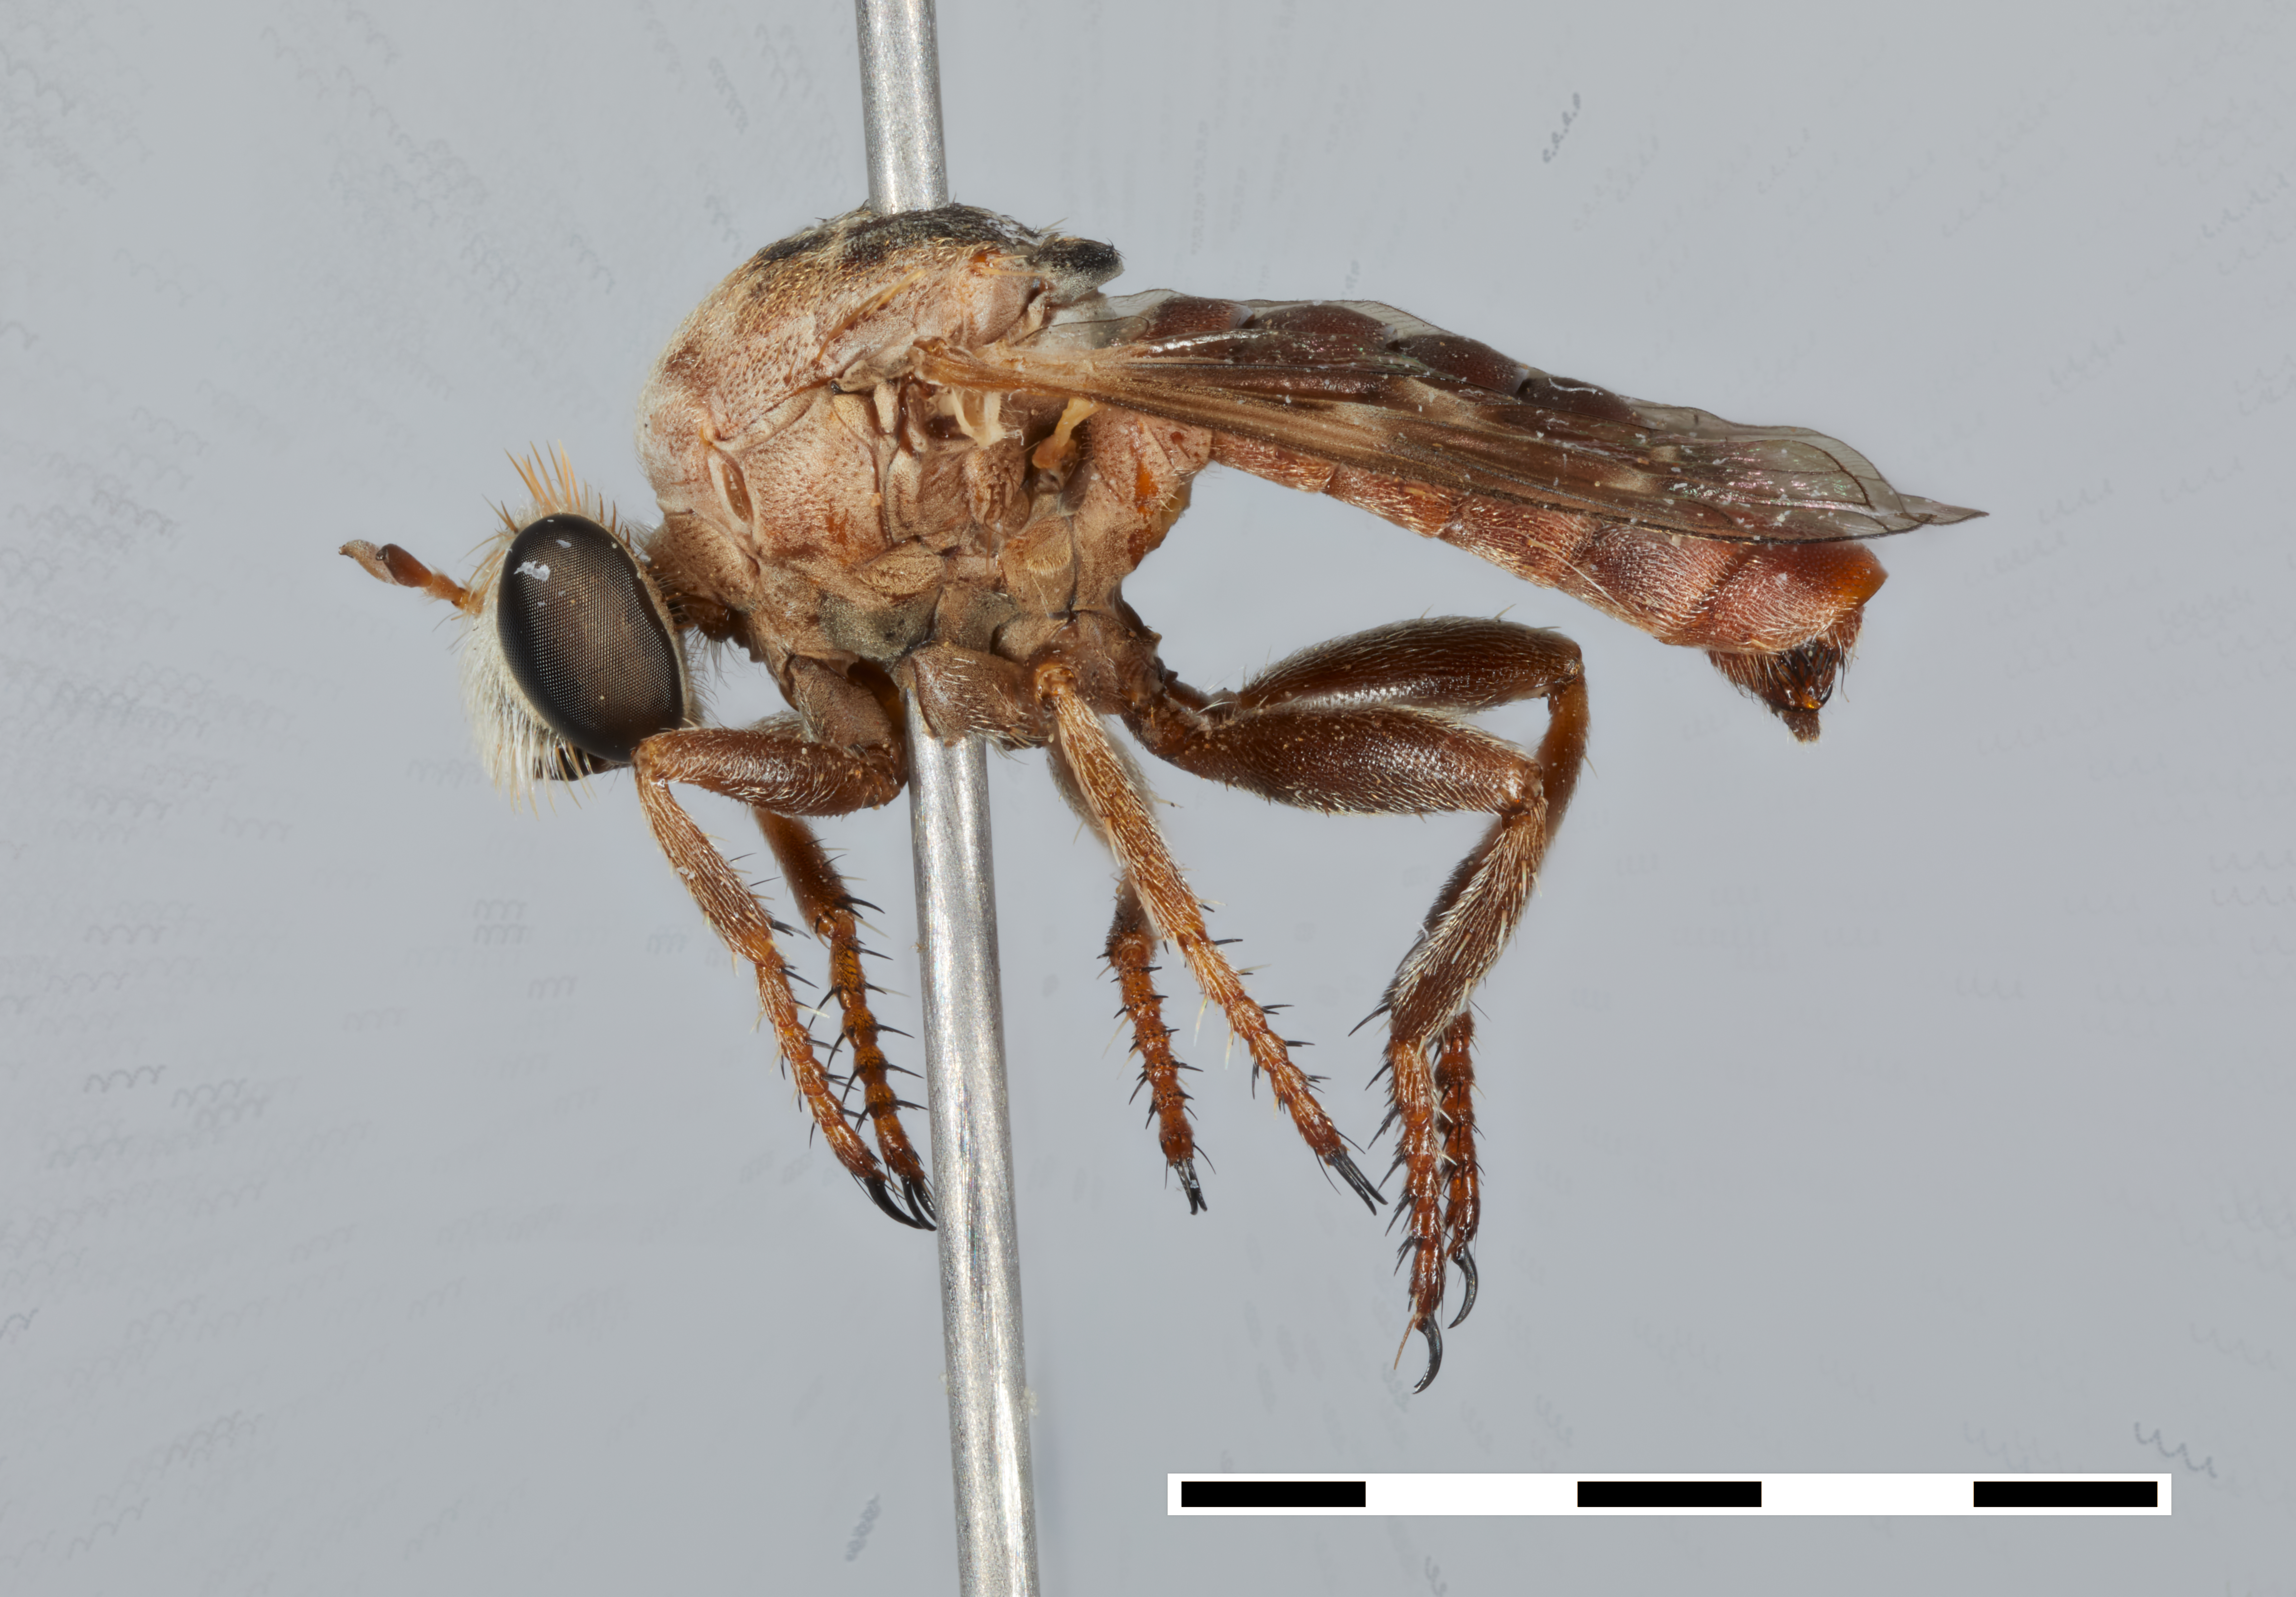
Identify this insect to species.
Anypodetus fascipennis
